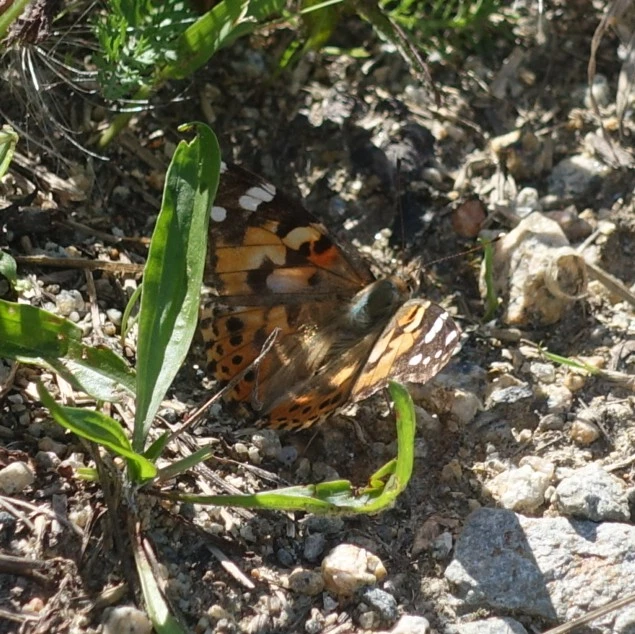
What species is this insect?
Vanessa cardui
